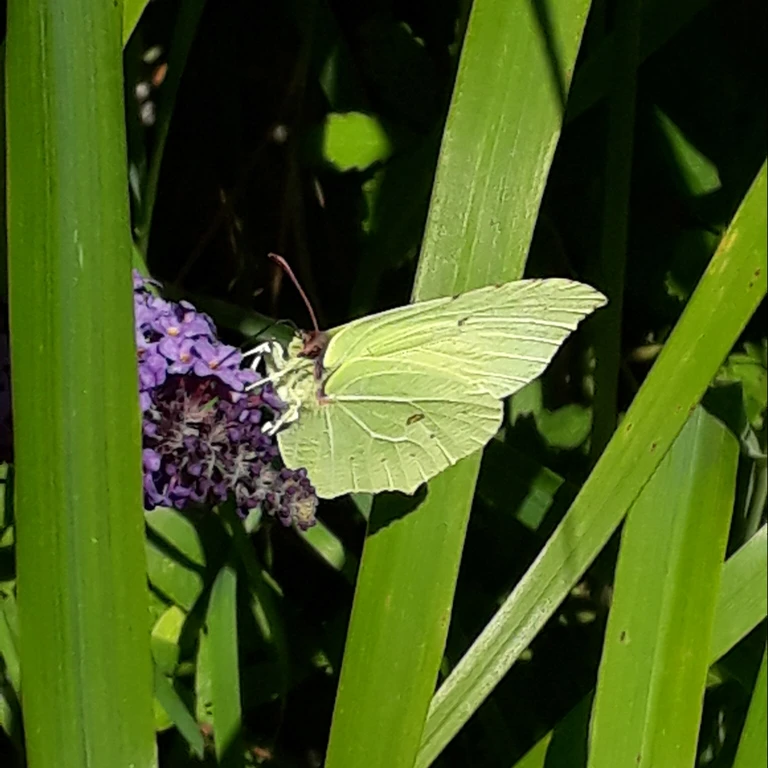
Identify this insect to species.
Gonepteryx rhamni
